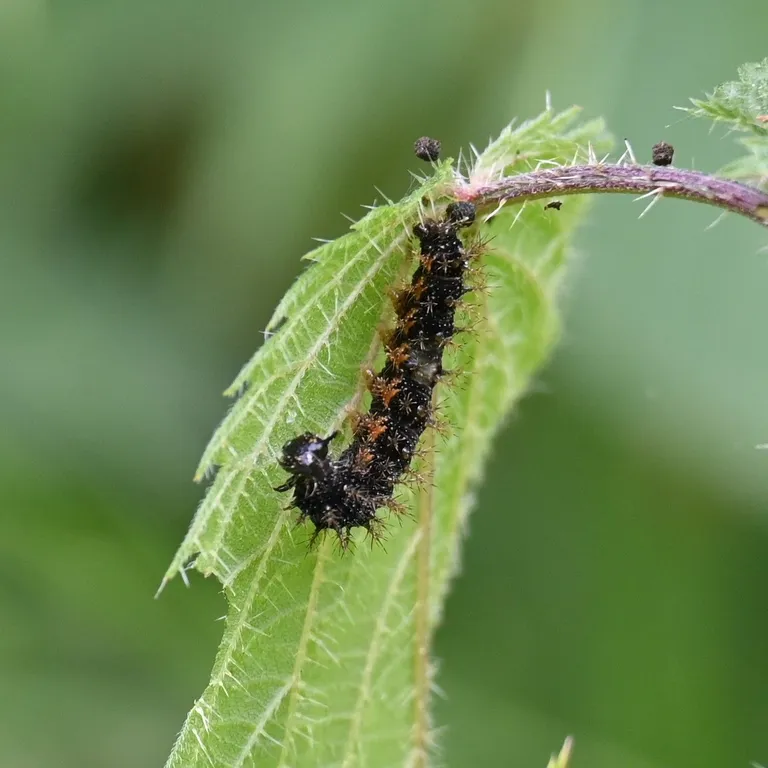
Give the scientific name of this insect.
Araschnia levana
